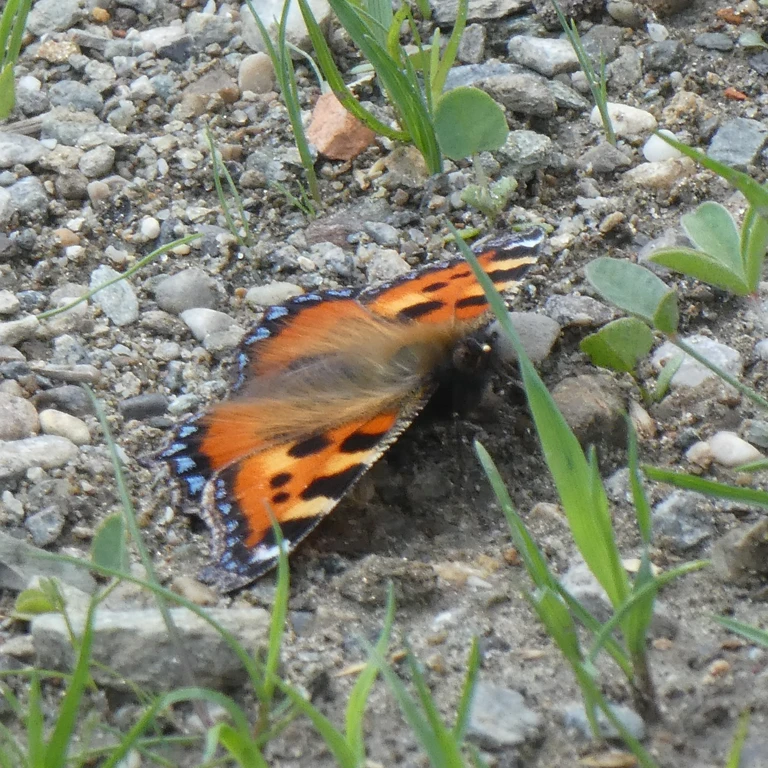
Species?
Aglais urticae
